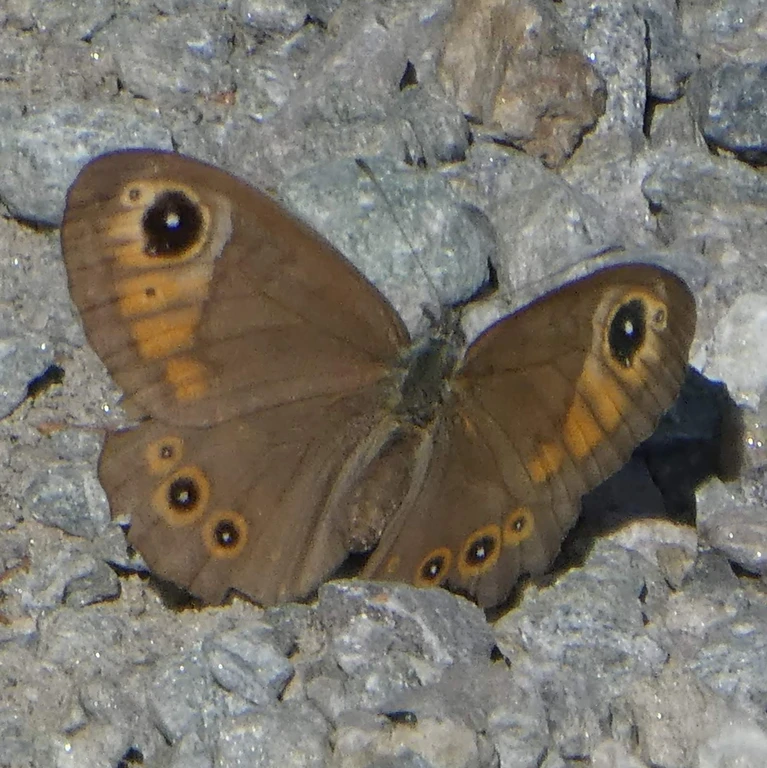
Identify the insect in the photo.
Lasiommata maera (also Pararge maera)
